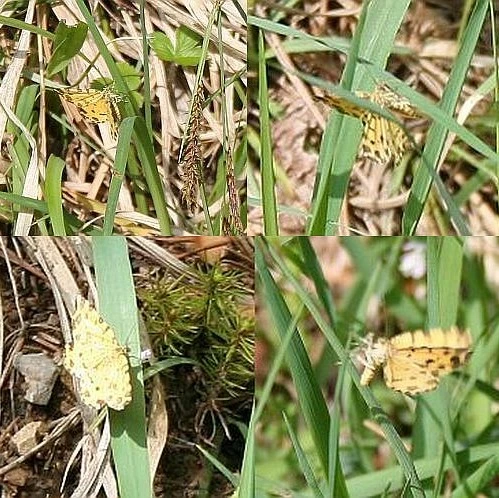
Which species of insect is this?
Pseudopanthera macularia
